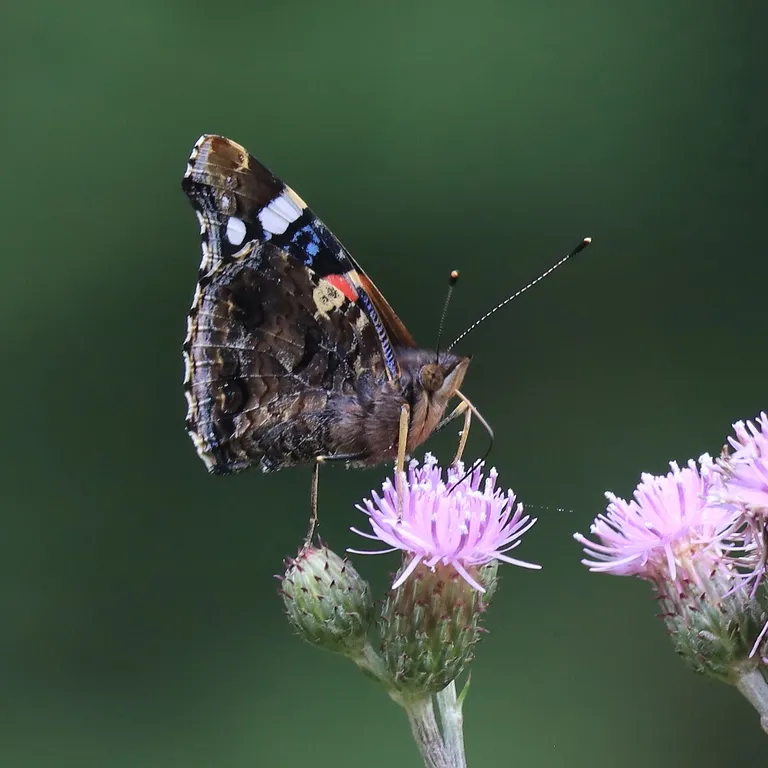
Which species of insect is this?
Vanessa atalanta
